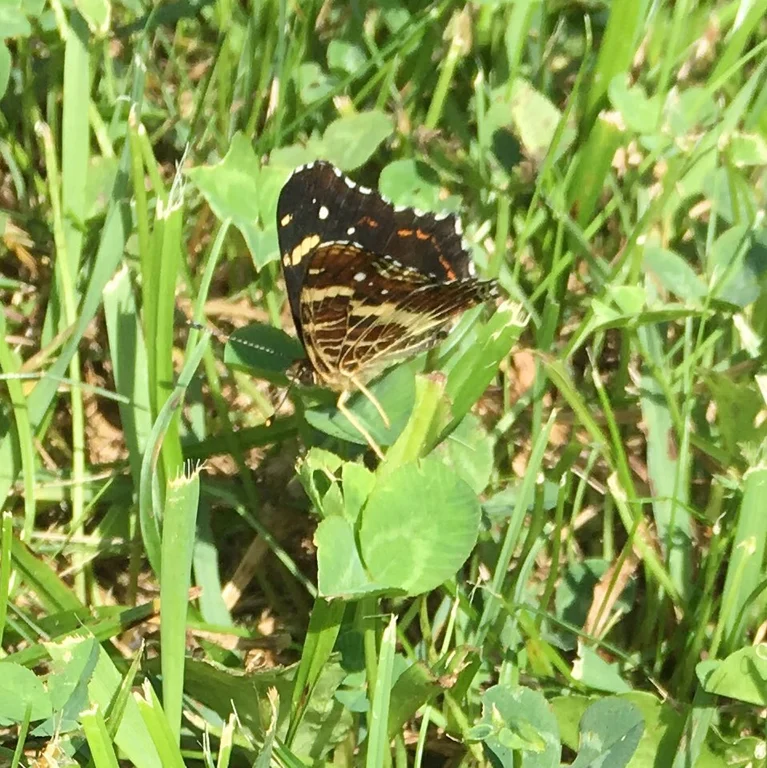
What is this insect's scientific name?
Araschnia levana
